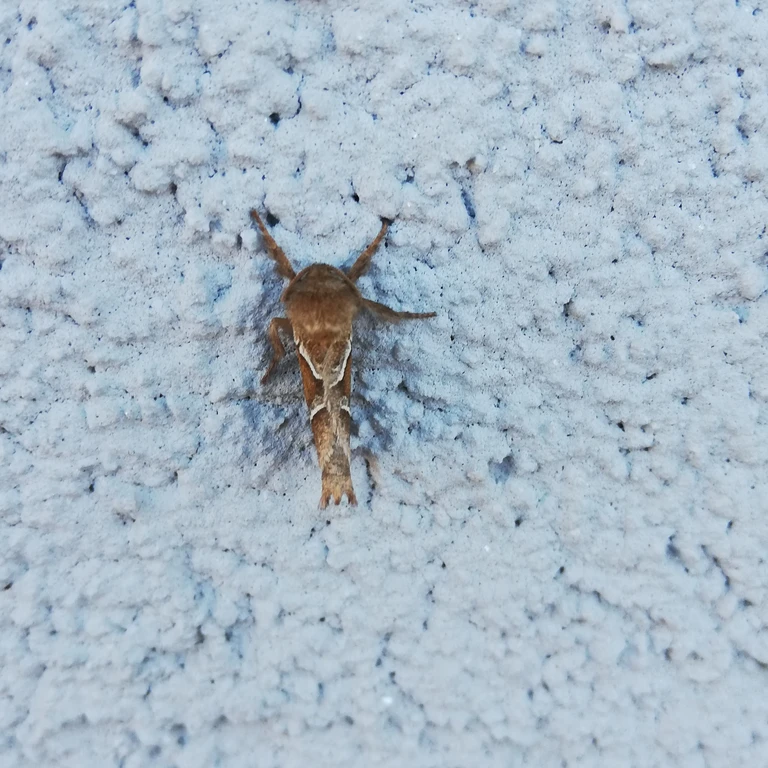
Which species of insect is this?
Triodia sylvina
